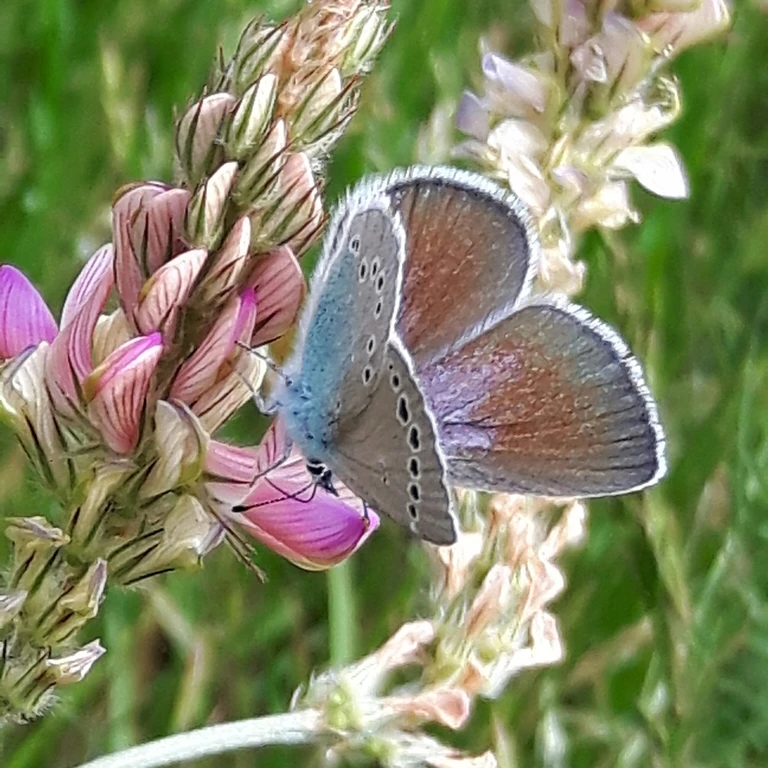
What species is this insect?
Glaucopsyche alexis
